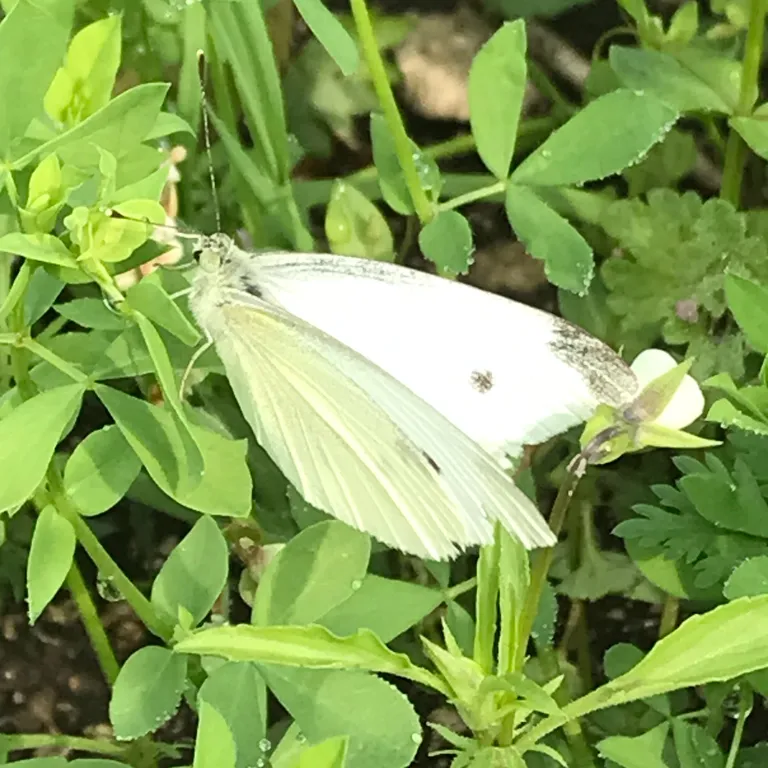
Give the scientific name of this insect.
Pieris rapae
